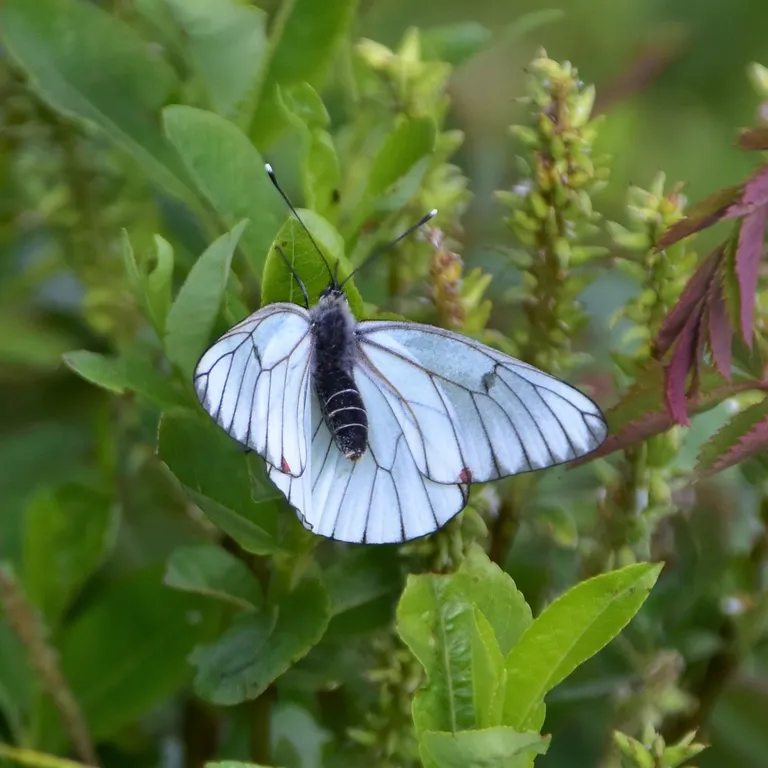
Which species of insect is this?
Aporia crataegi
